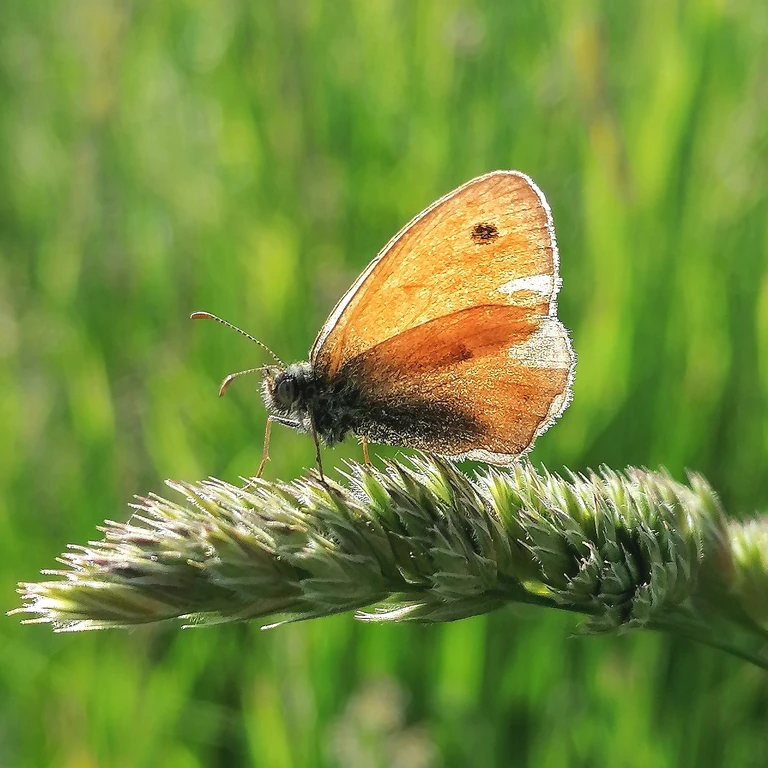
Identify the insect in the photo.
Coenonympha pamphilus
